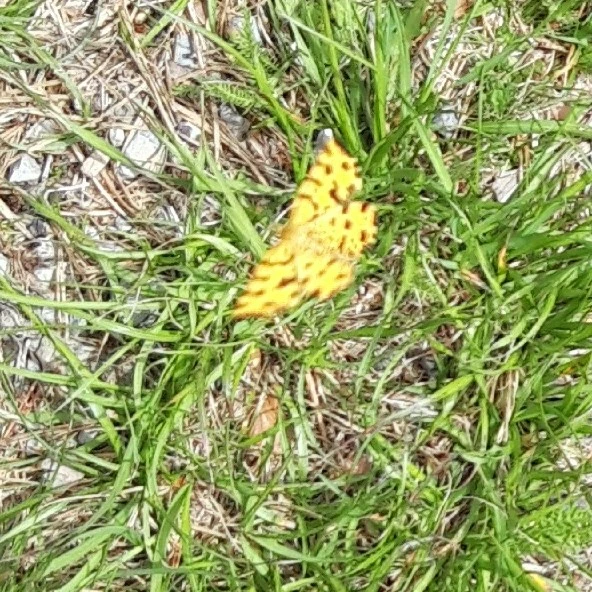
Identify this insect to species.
Pseudopanthera macularia
